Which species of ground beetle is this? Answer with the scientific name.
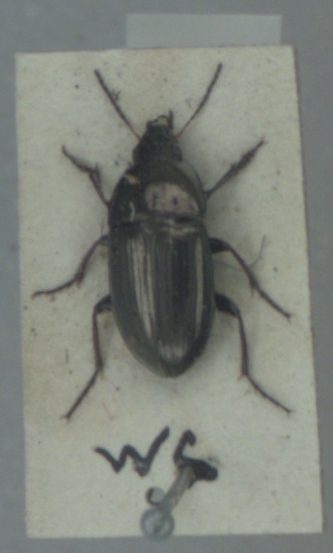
Amara aenea
